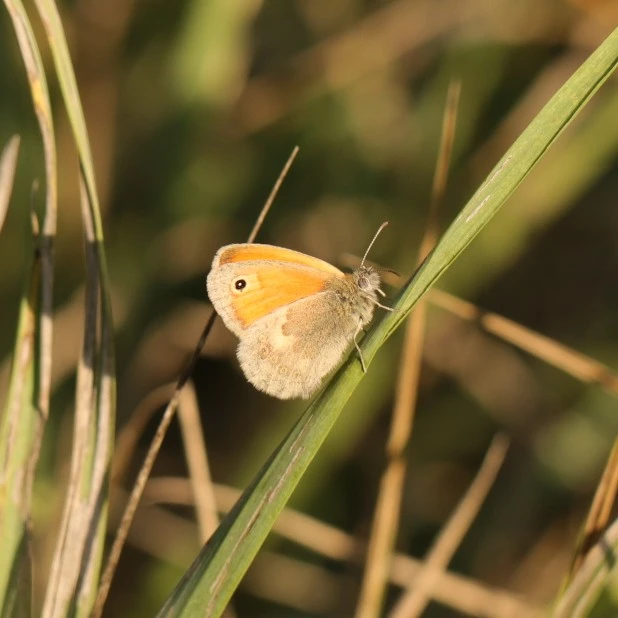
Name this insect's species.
Coenonympha pamphilus
